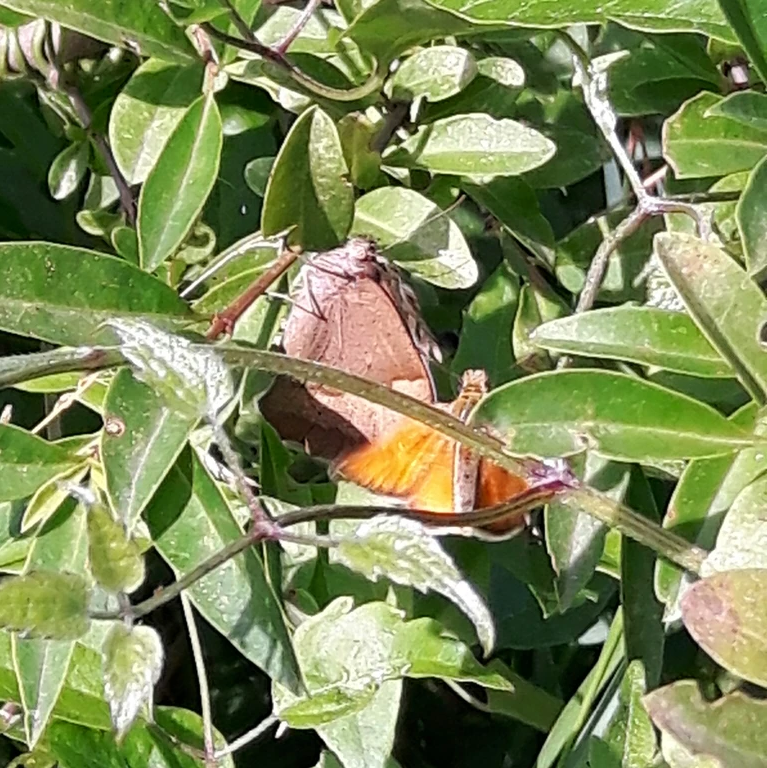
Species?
Maniola jurtina
